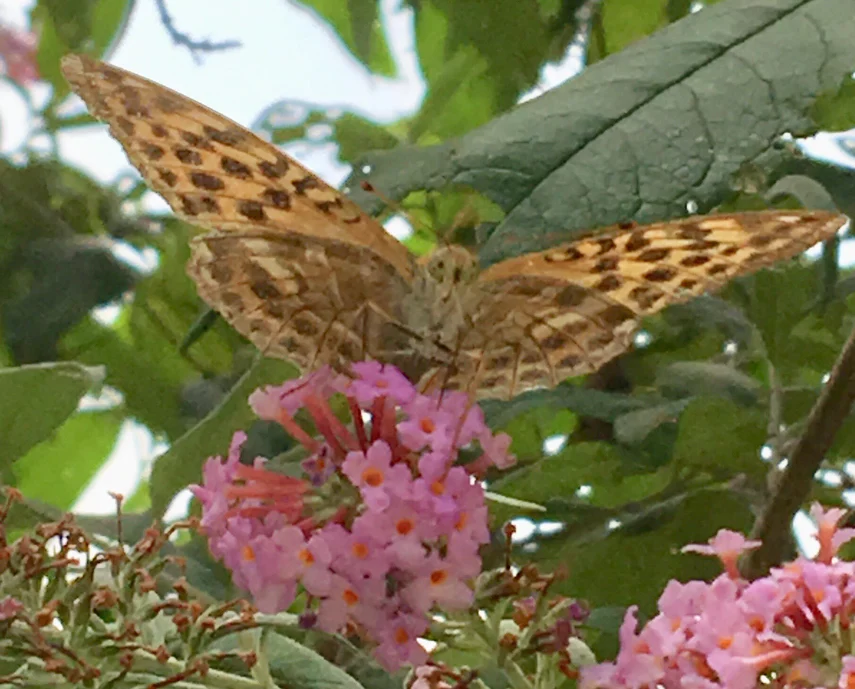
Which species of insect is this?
Argynnis paphia
